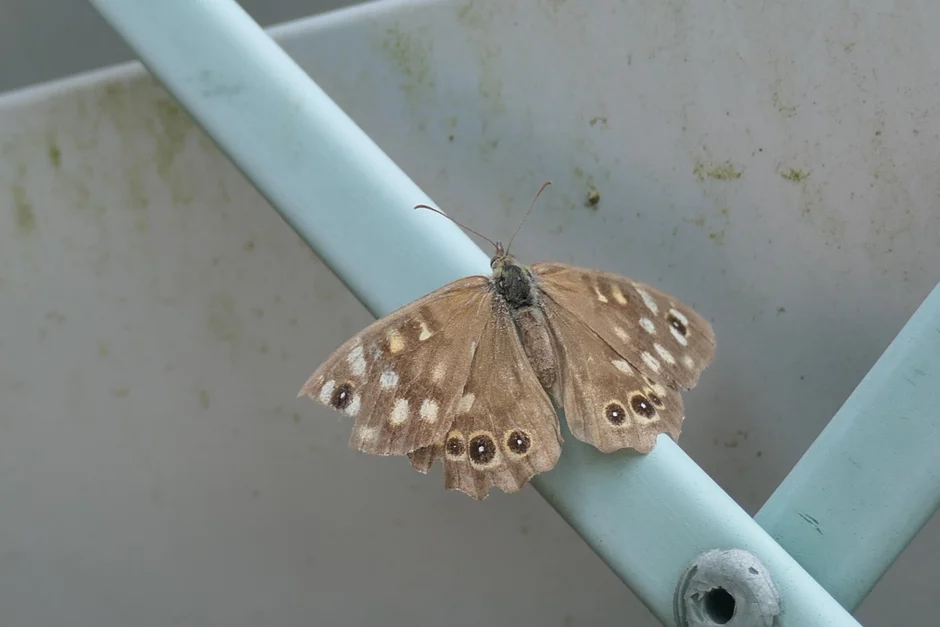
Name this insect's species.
Pararge aegeria
